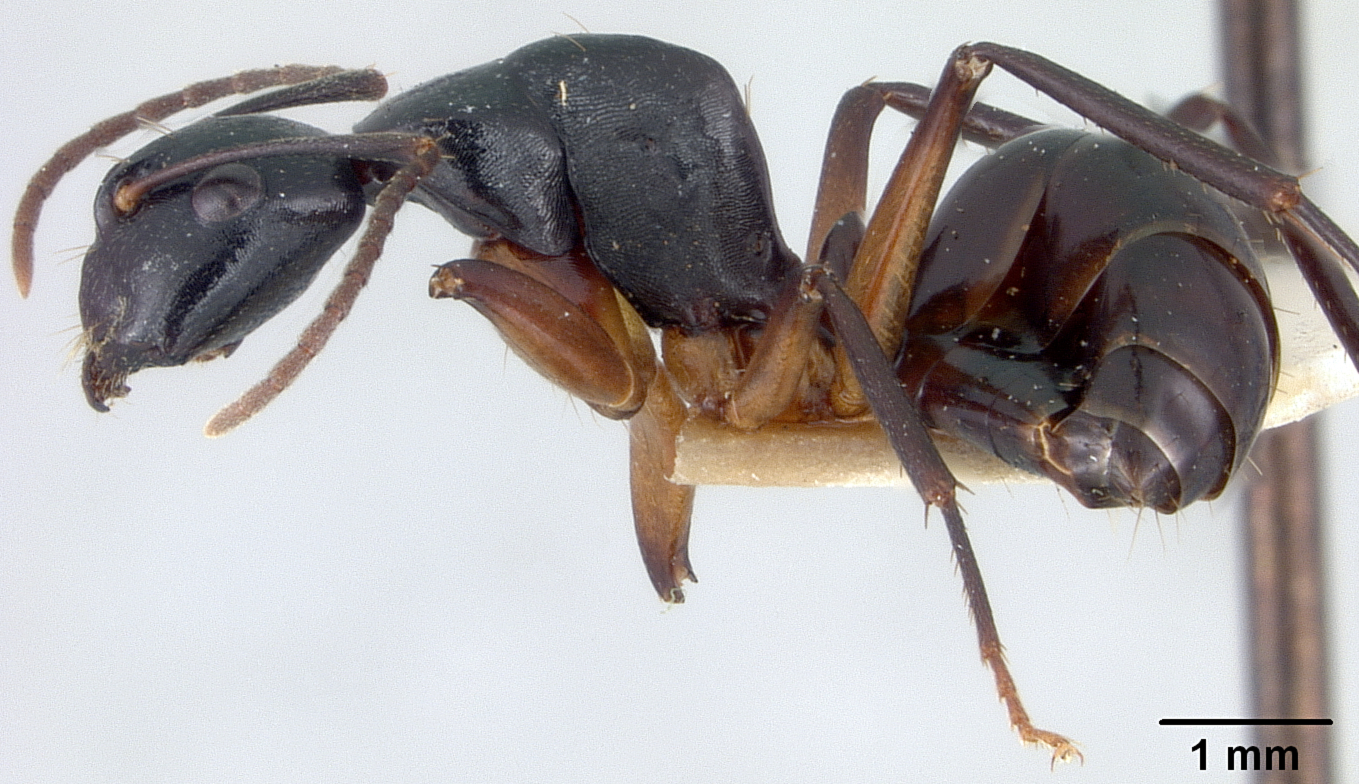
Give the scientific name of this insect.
Camponotus tumidus
